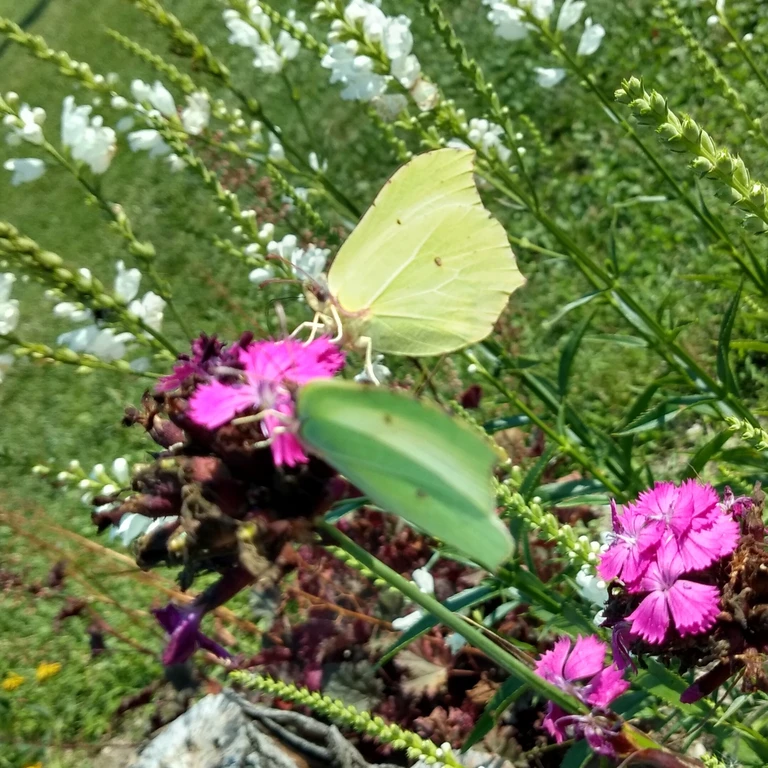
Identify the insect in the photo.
Gonepteryx rhamni
